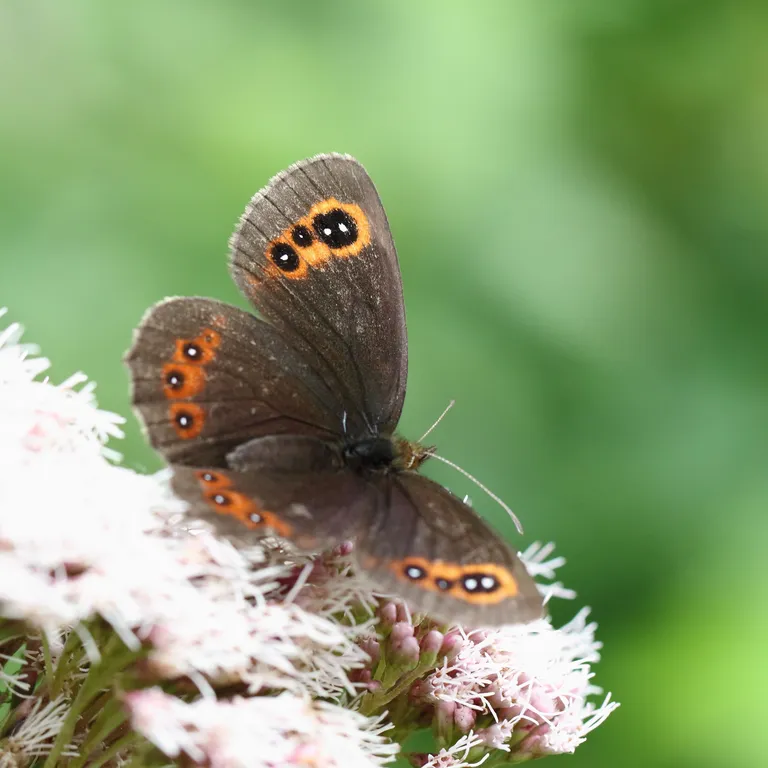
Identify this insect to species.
Erebia aethiops
